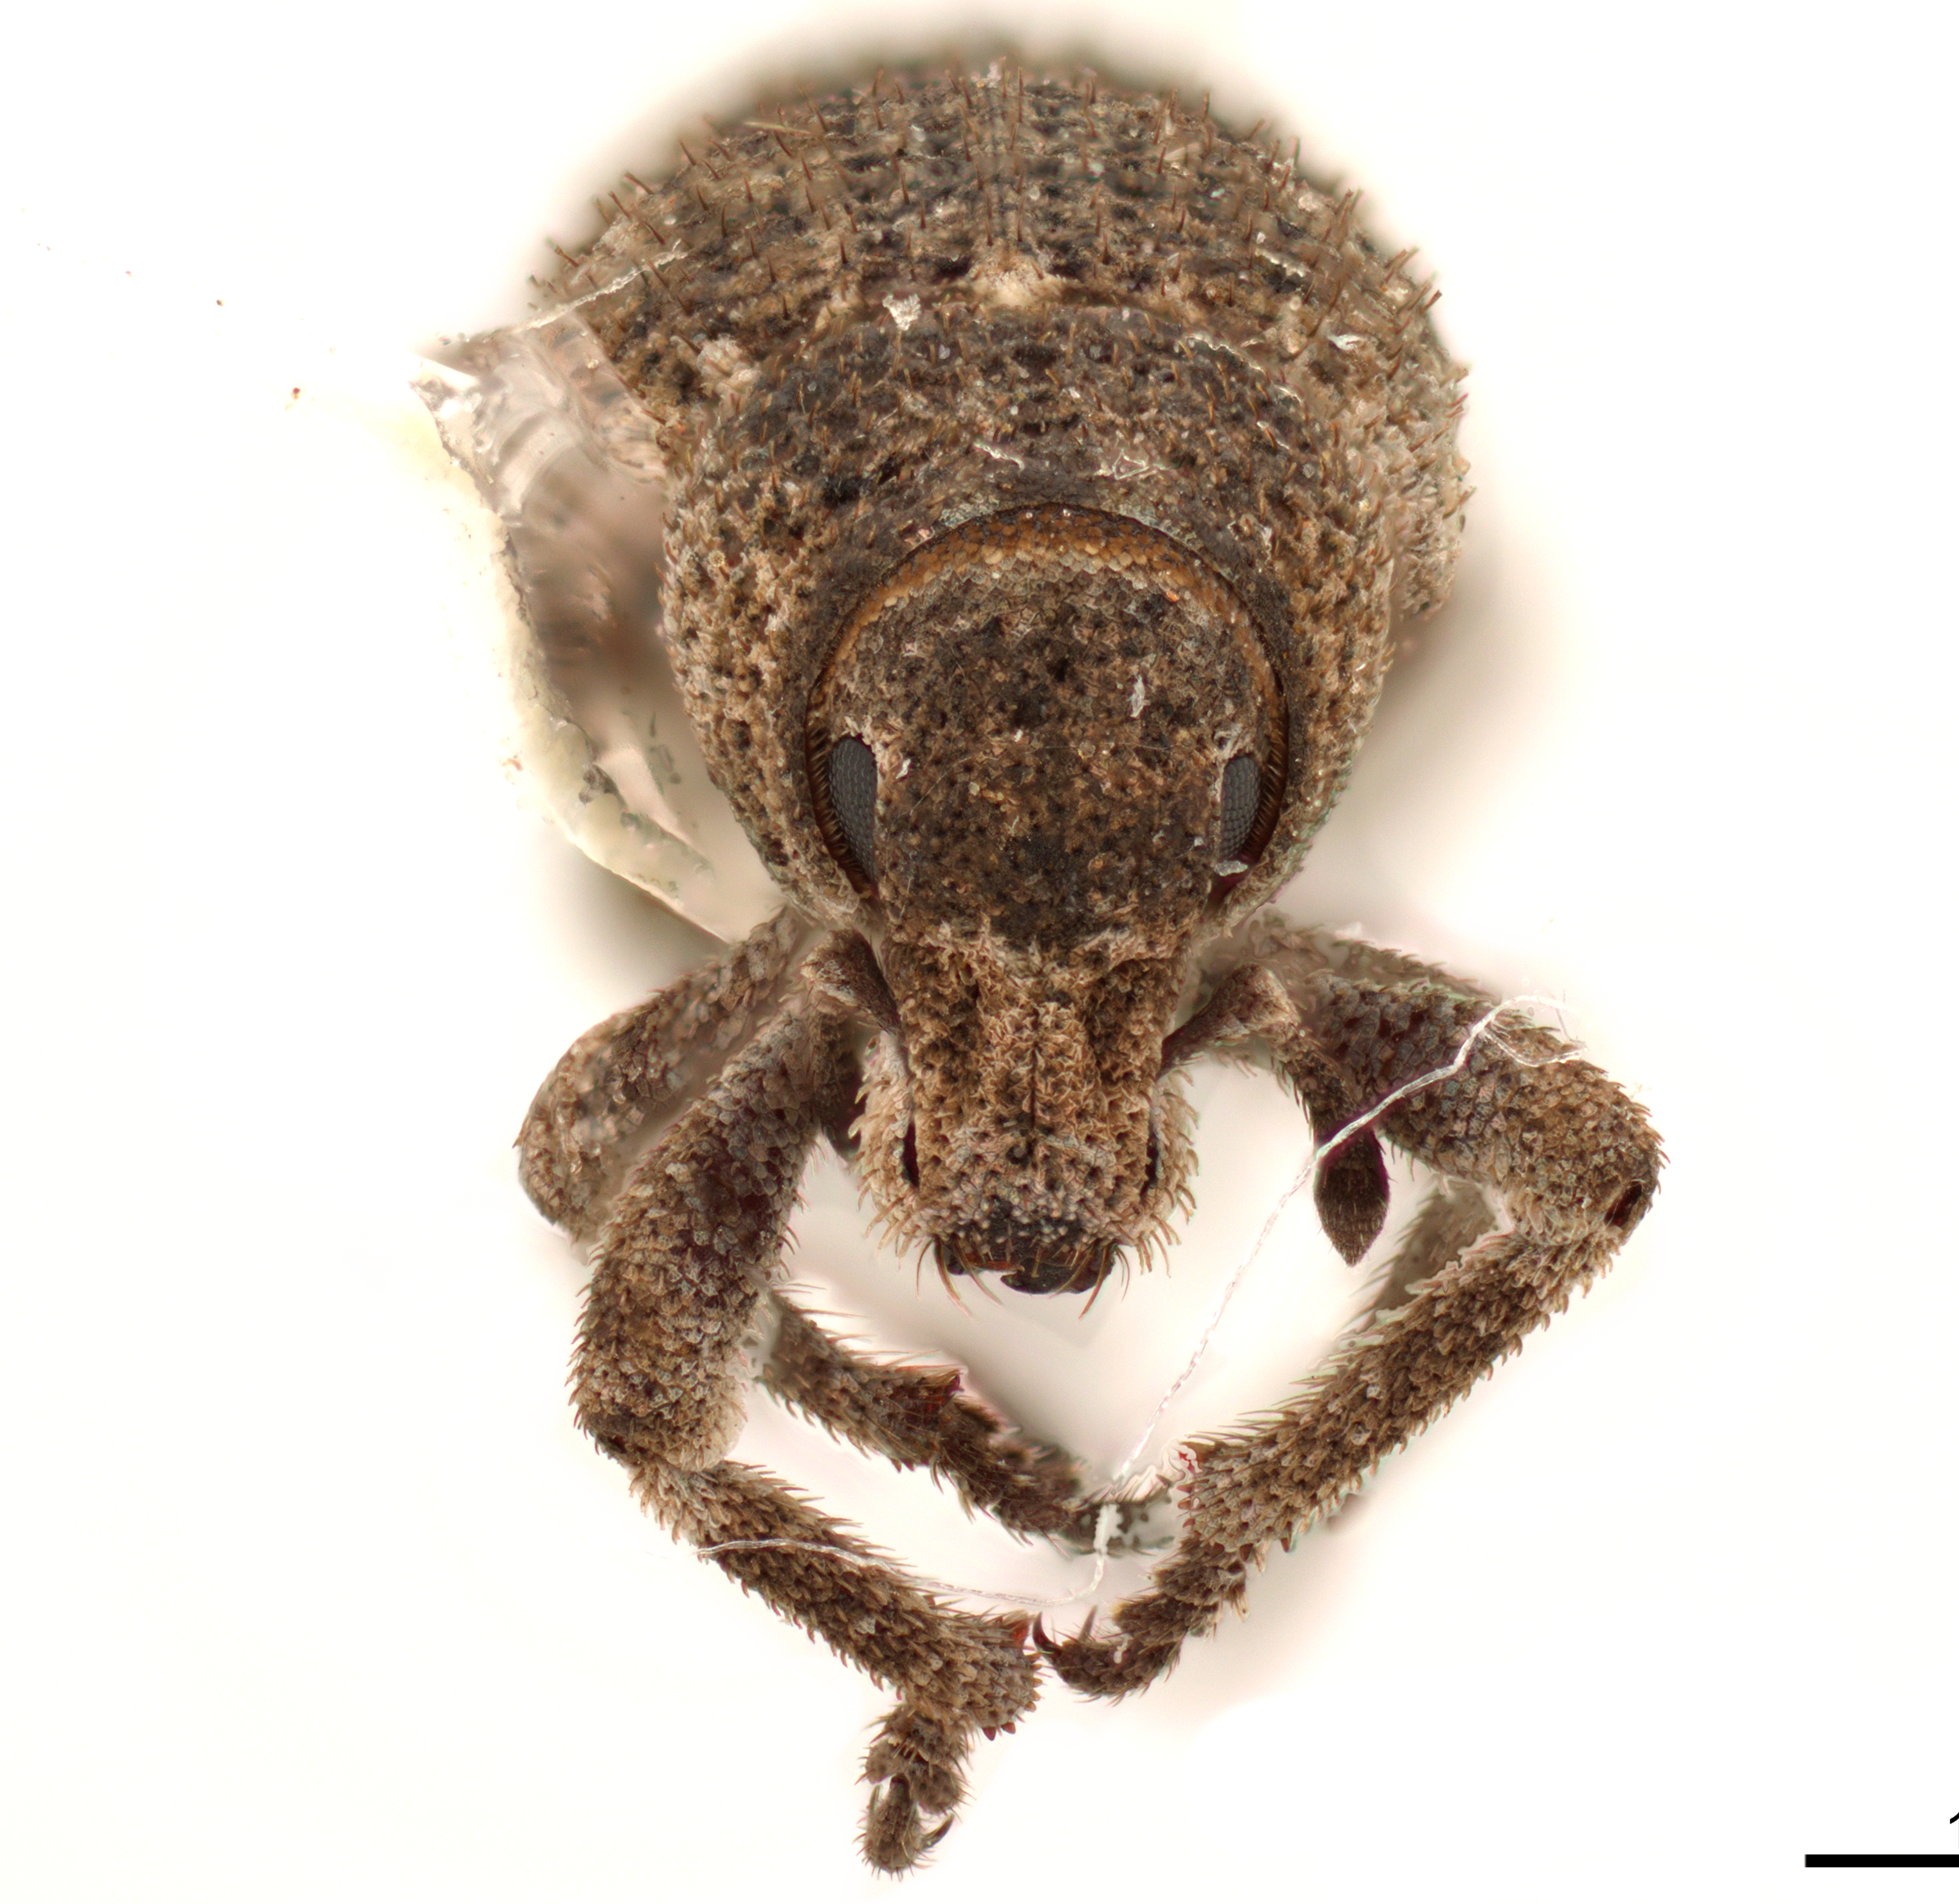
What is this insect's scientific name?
Sapotes sordidus
